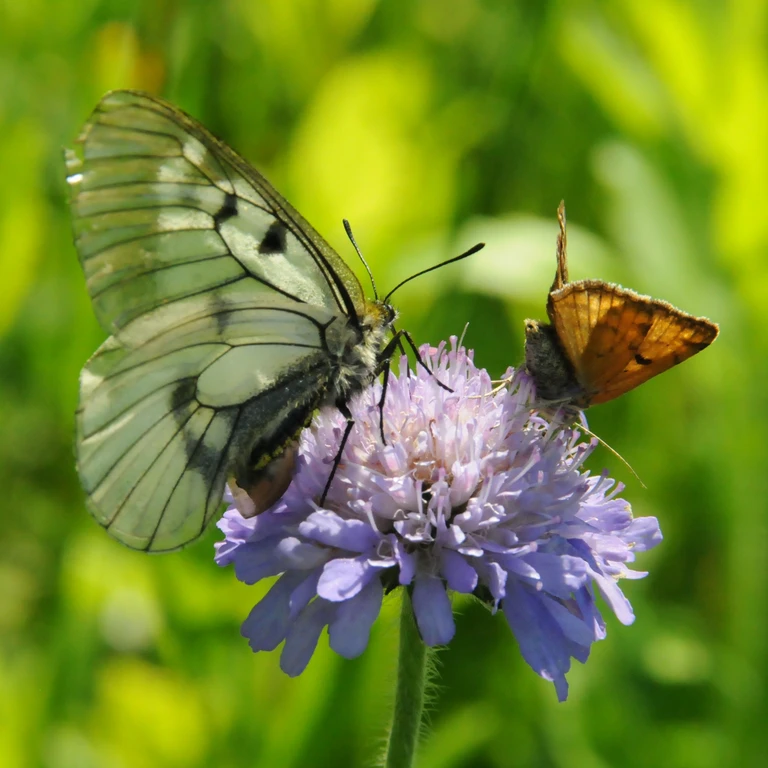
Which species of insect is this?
Parnassius mnemosyne
